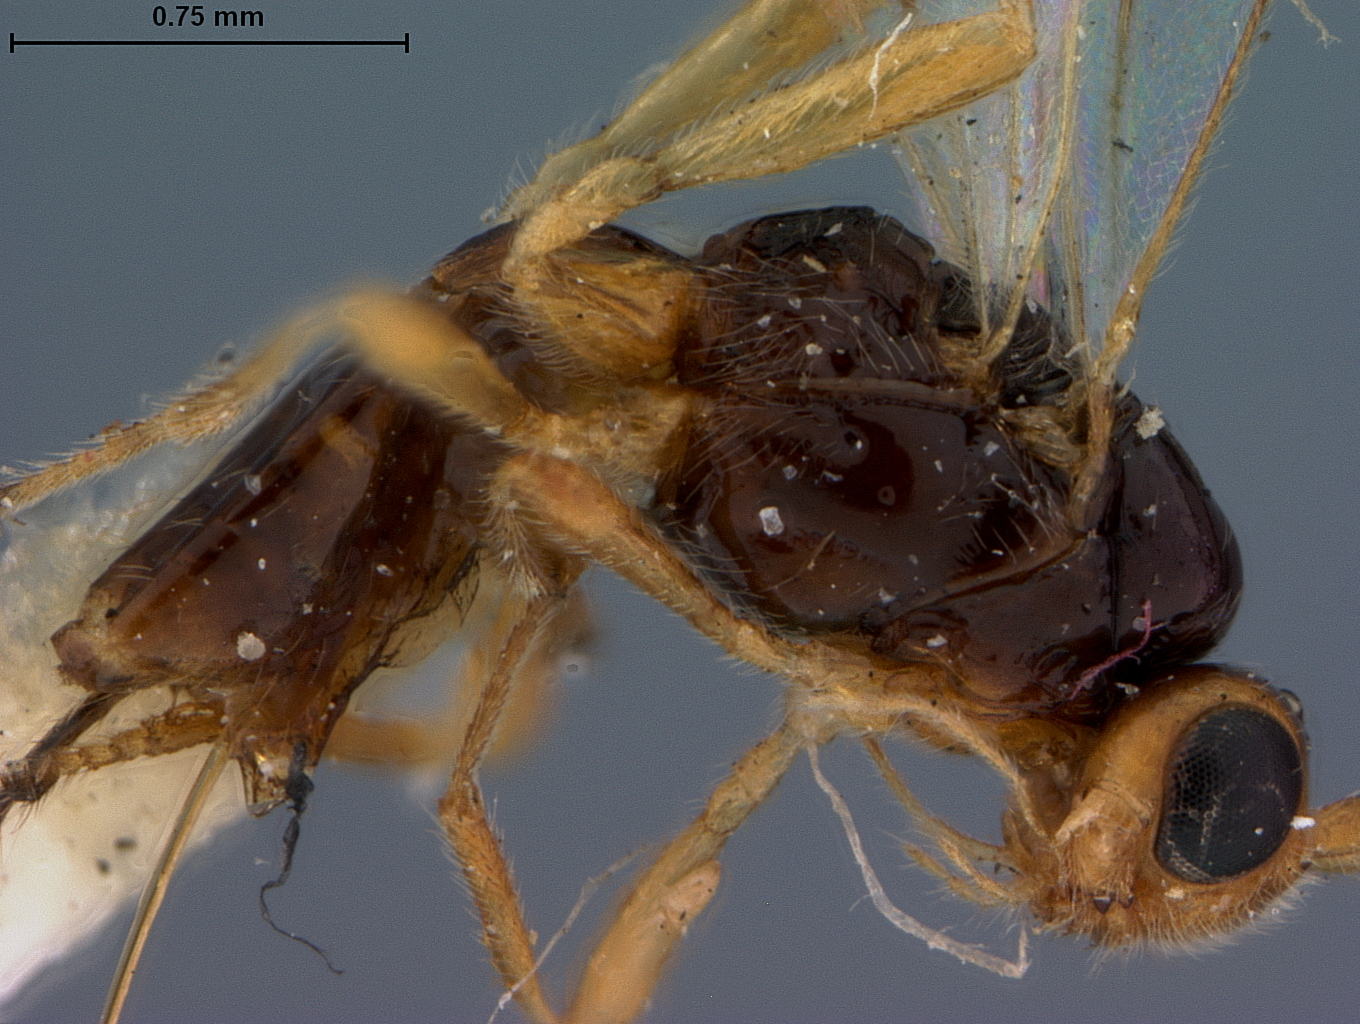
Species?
Phaenocarpa hicoriae
